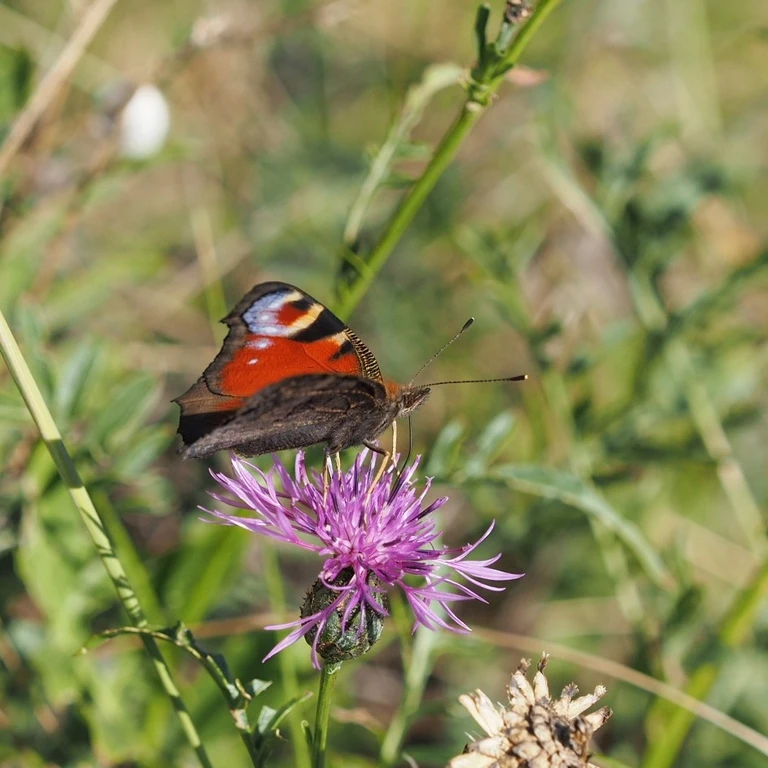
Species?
Aglais io
